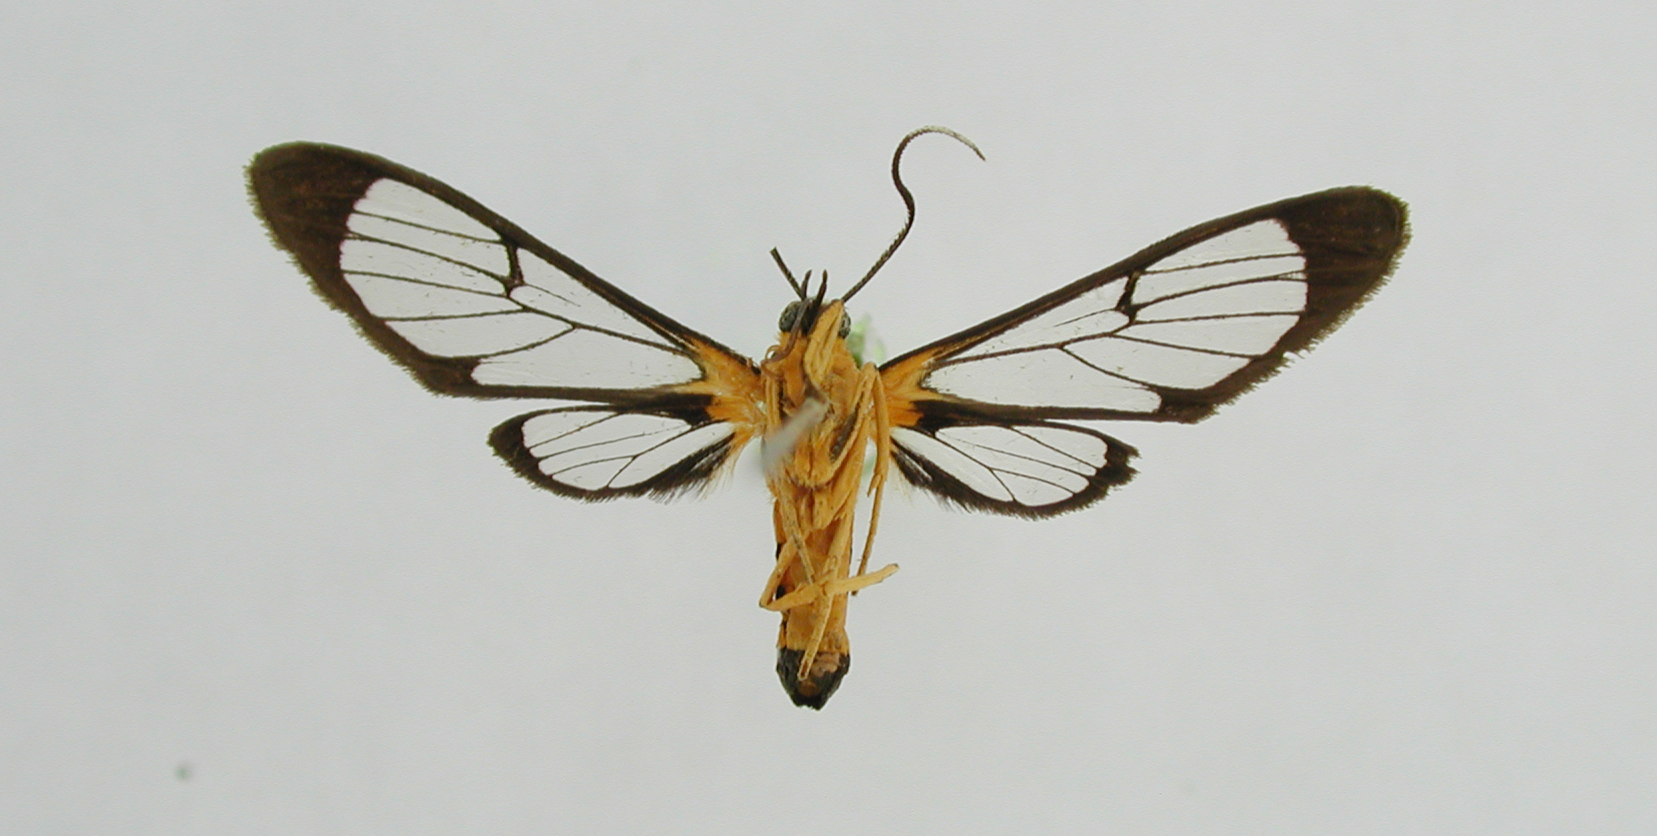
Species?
Mesothen aurantiaca
